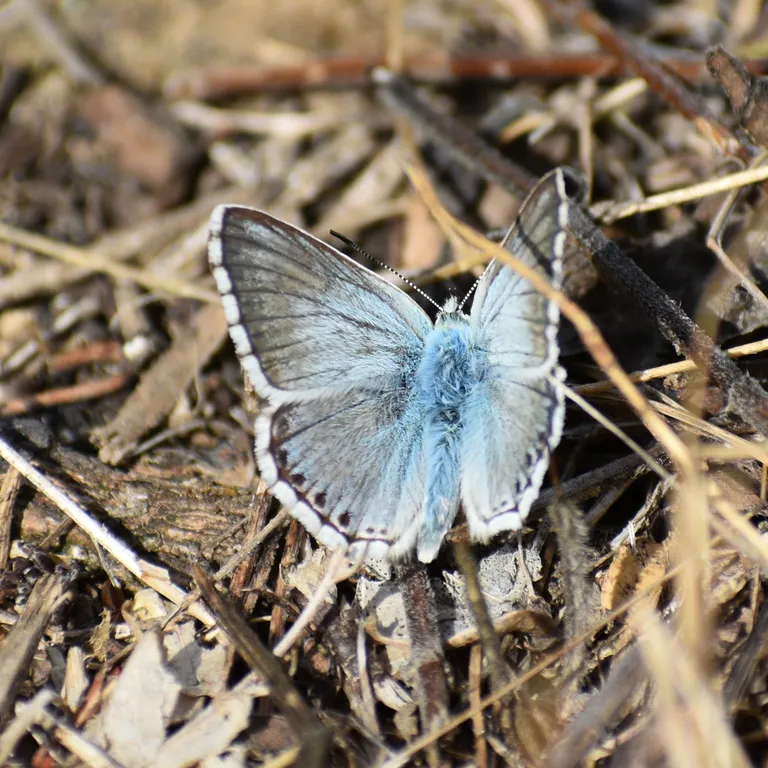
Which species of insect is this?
Lysandra coridon
